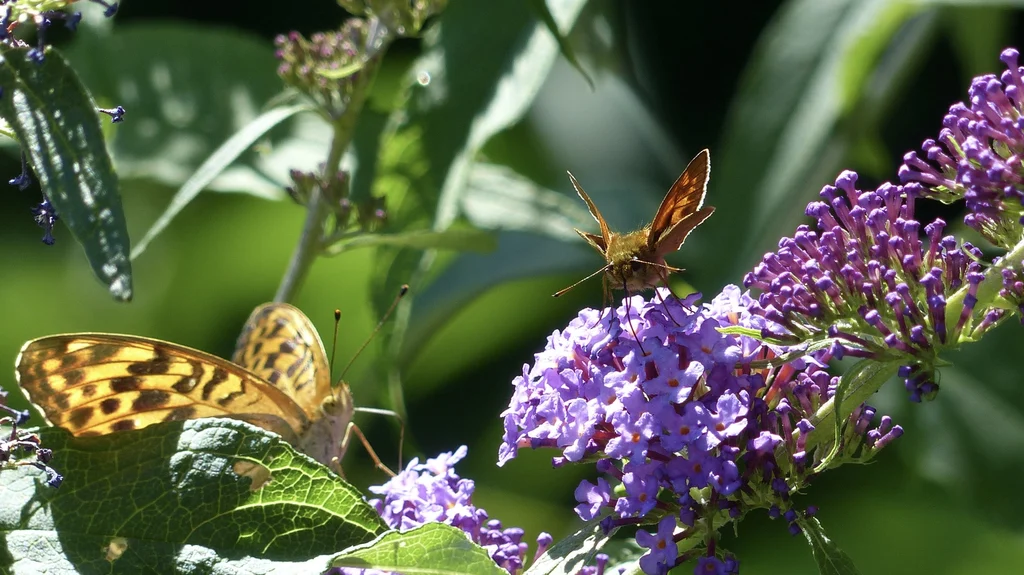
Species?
Ochlodes sylvanus (also Ochlodes venata)
